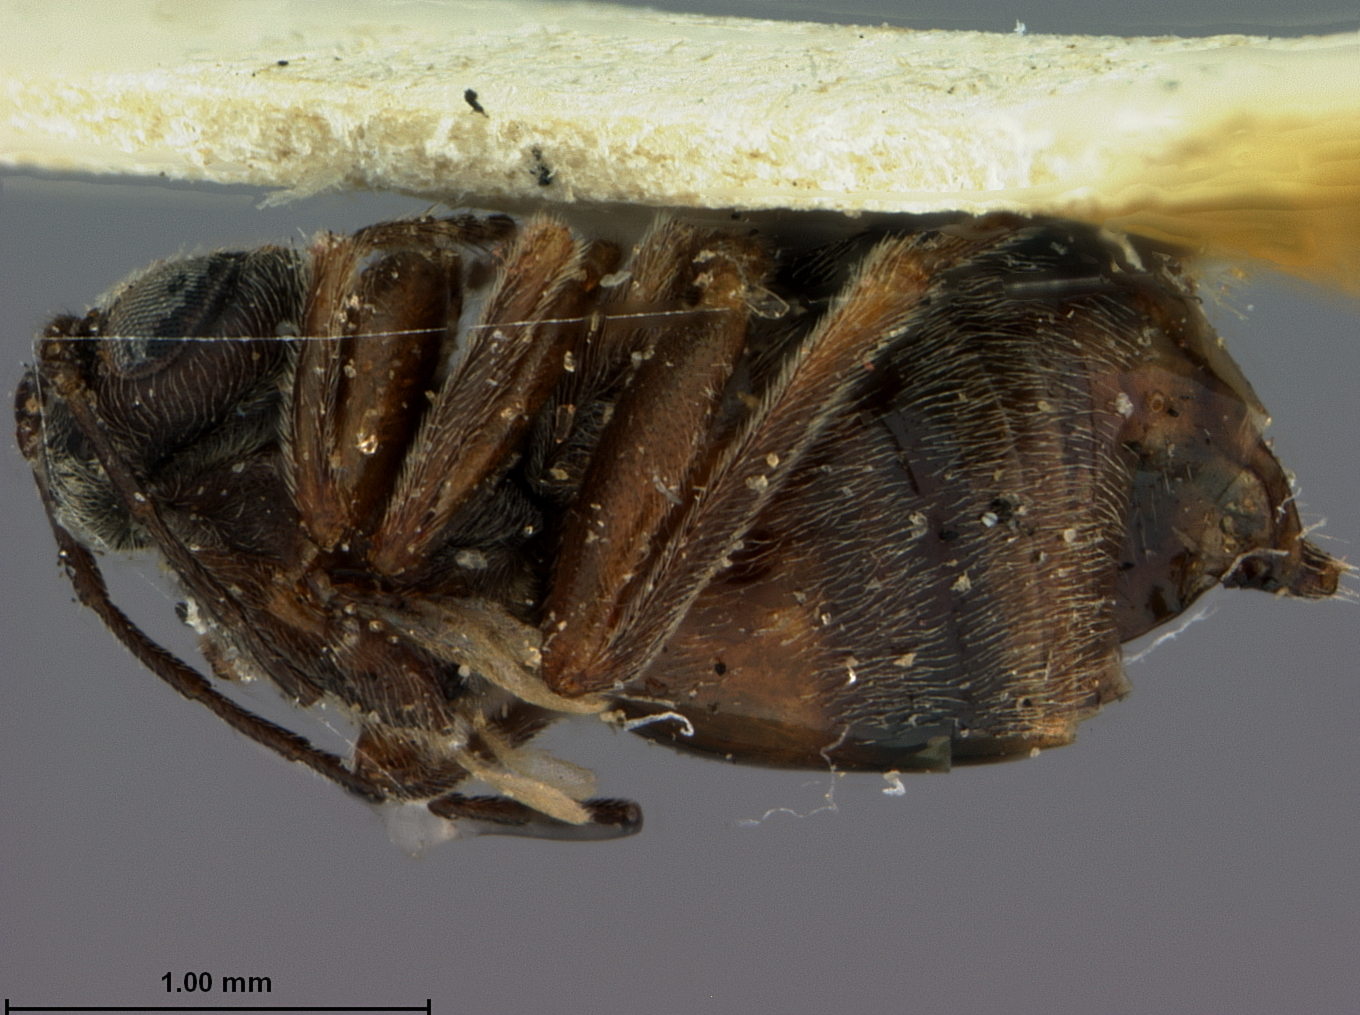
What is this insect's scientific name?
Acraspis undulata
